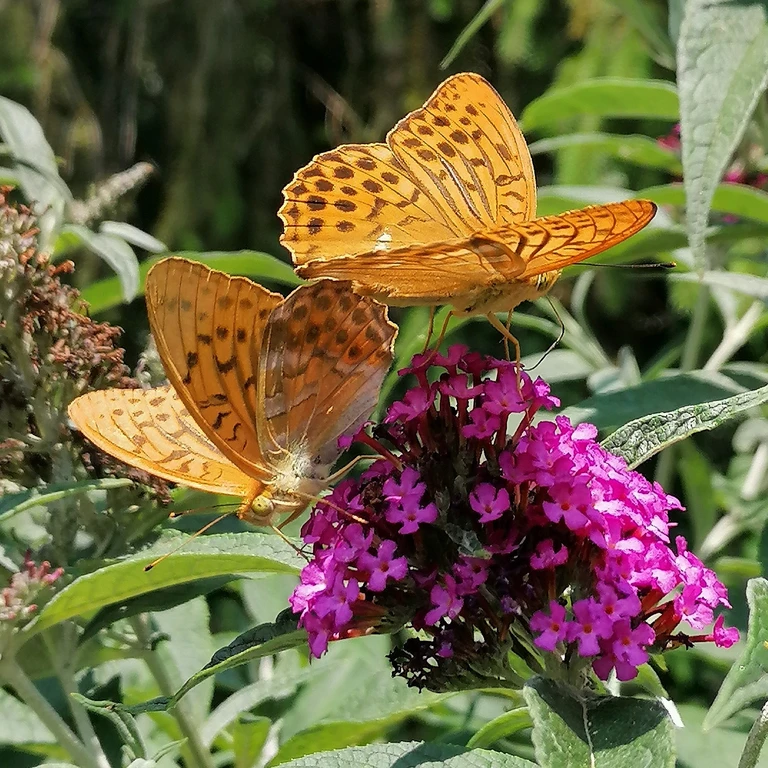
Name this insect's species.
Argynnis paphia
